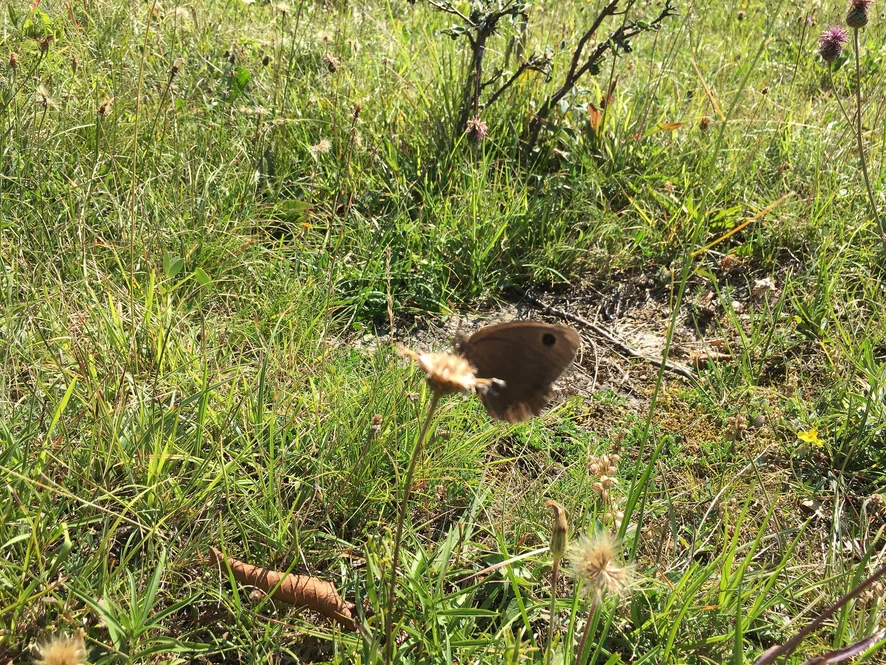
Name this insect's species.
Minois dryas
